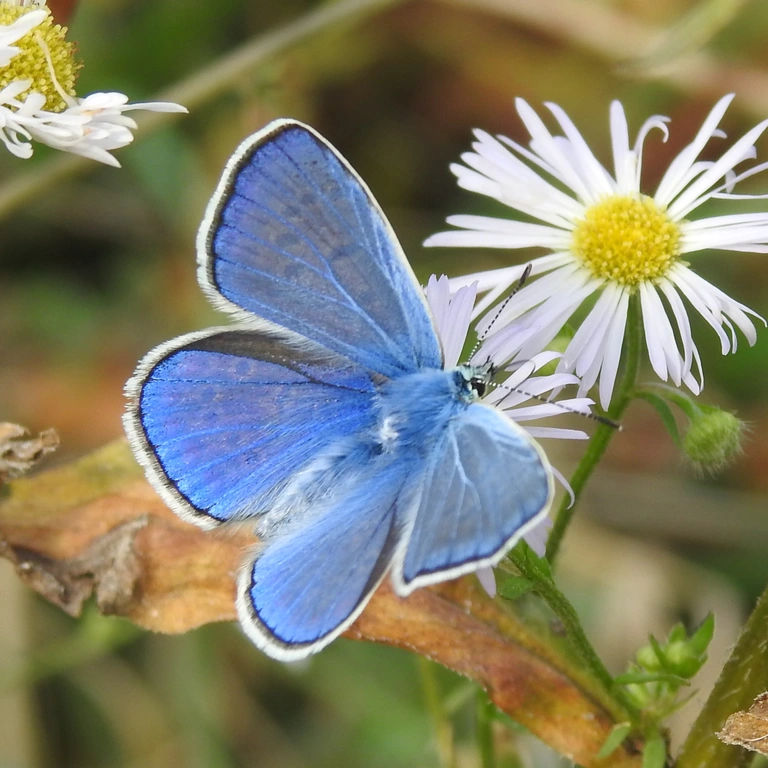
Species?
Polyommatus icarus
